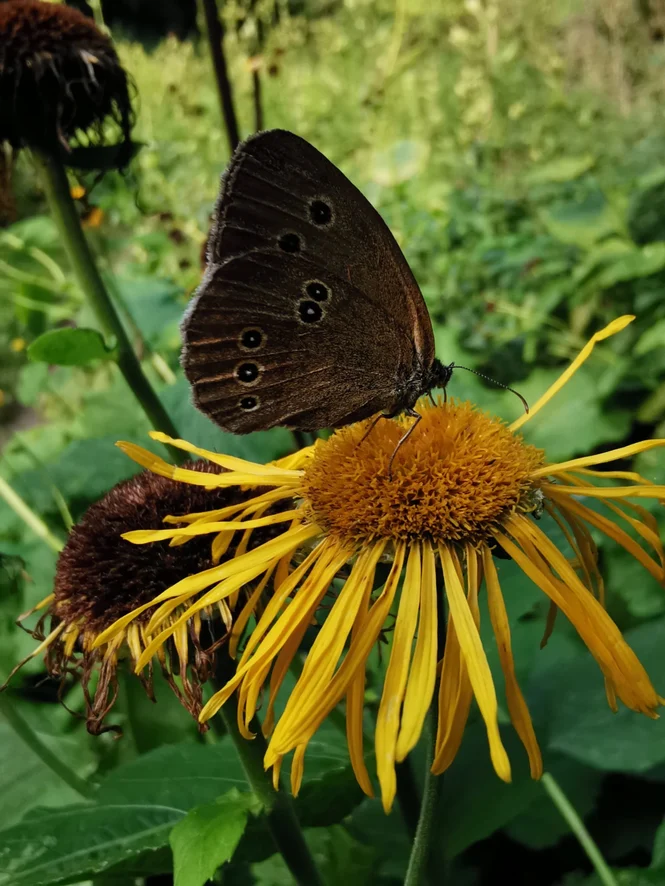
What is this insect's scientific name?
Aphantopus hyperantus
